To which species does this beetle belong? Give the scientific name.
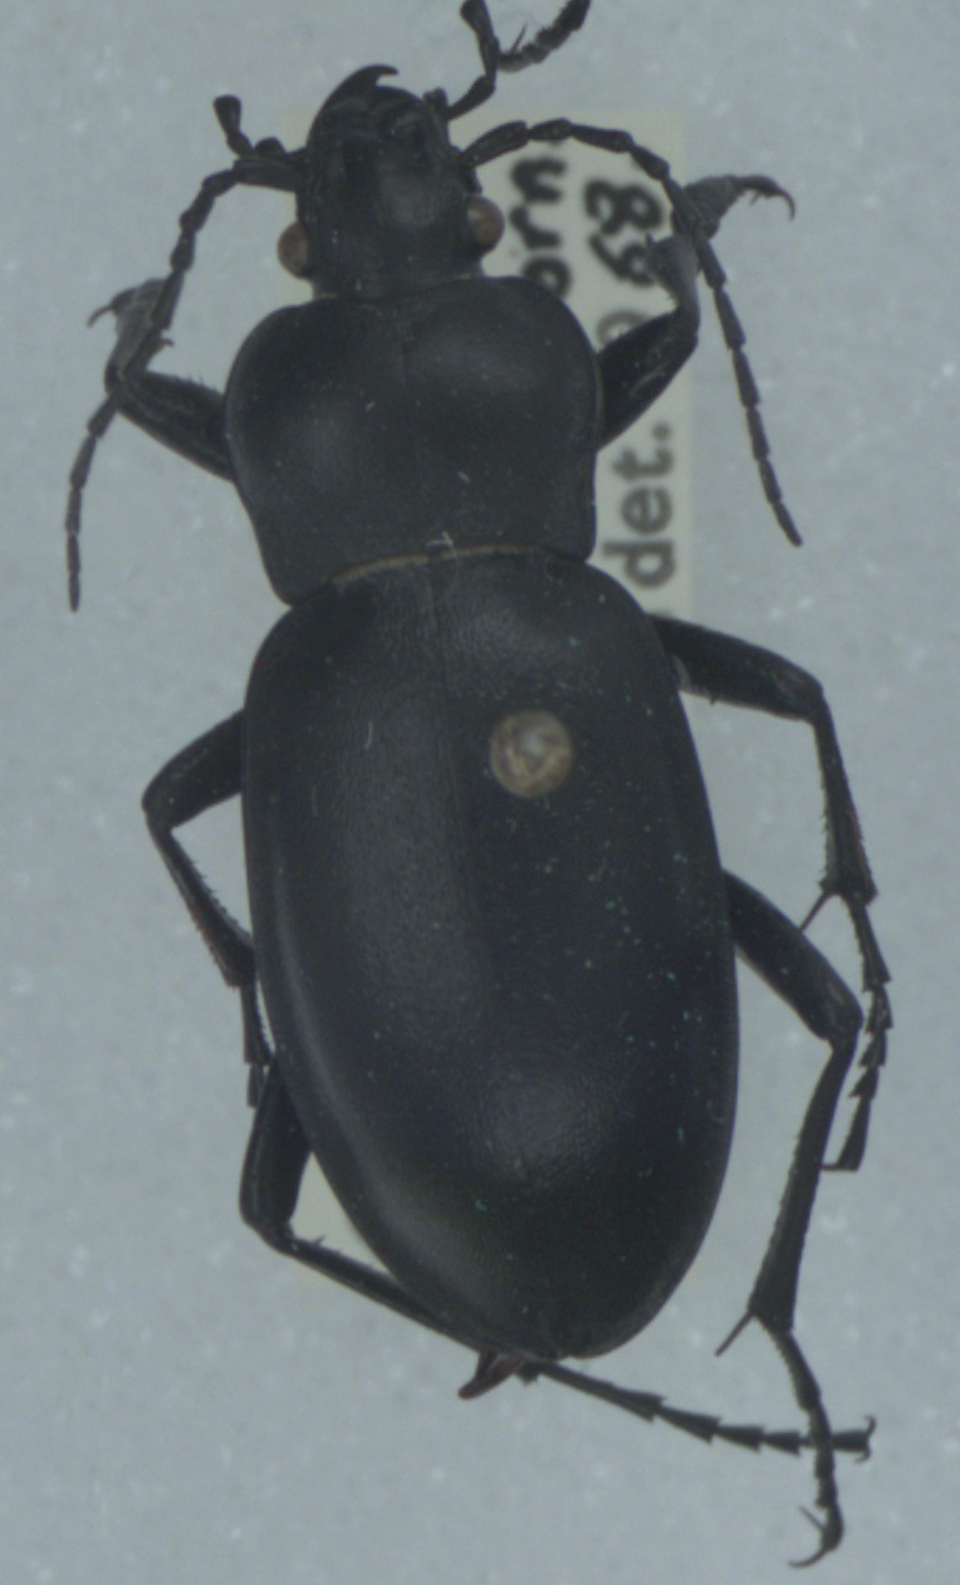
Carabus glabratus
